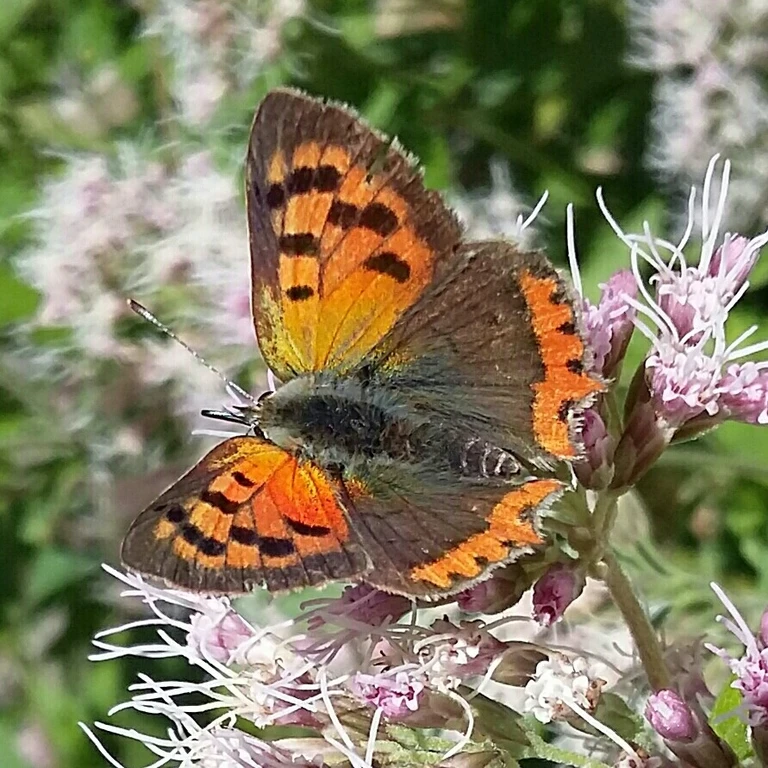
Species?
Lycaena phlaeas
